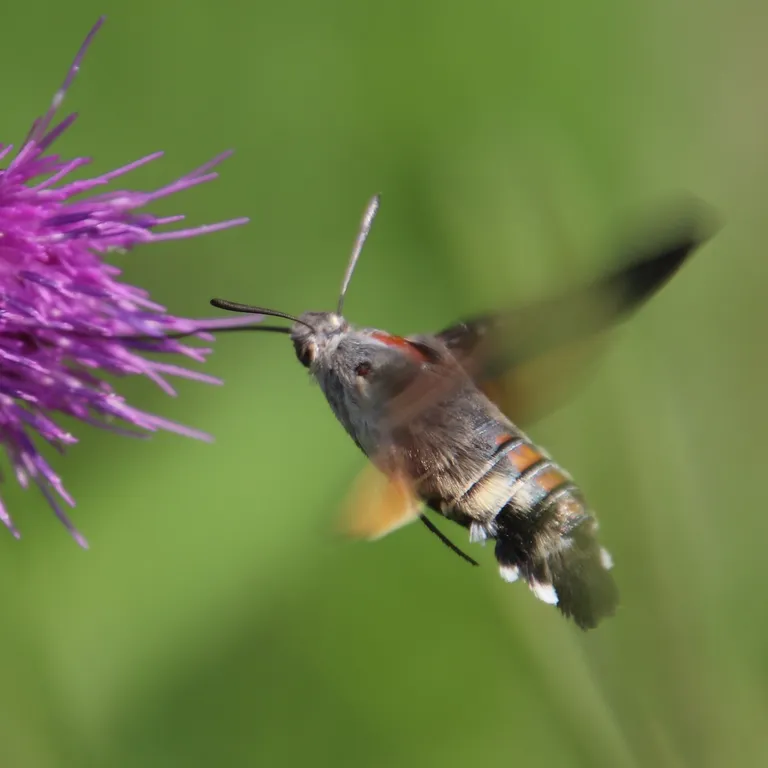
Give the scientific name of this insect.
Macroglossum stellatarum
